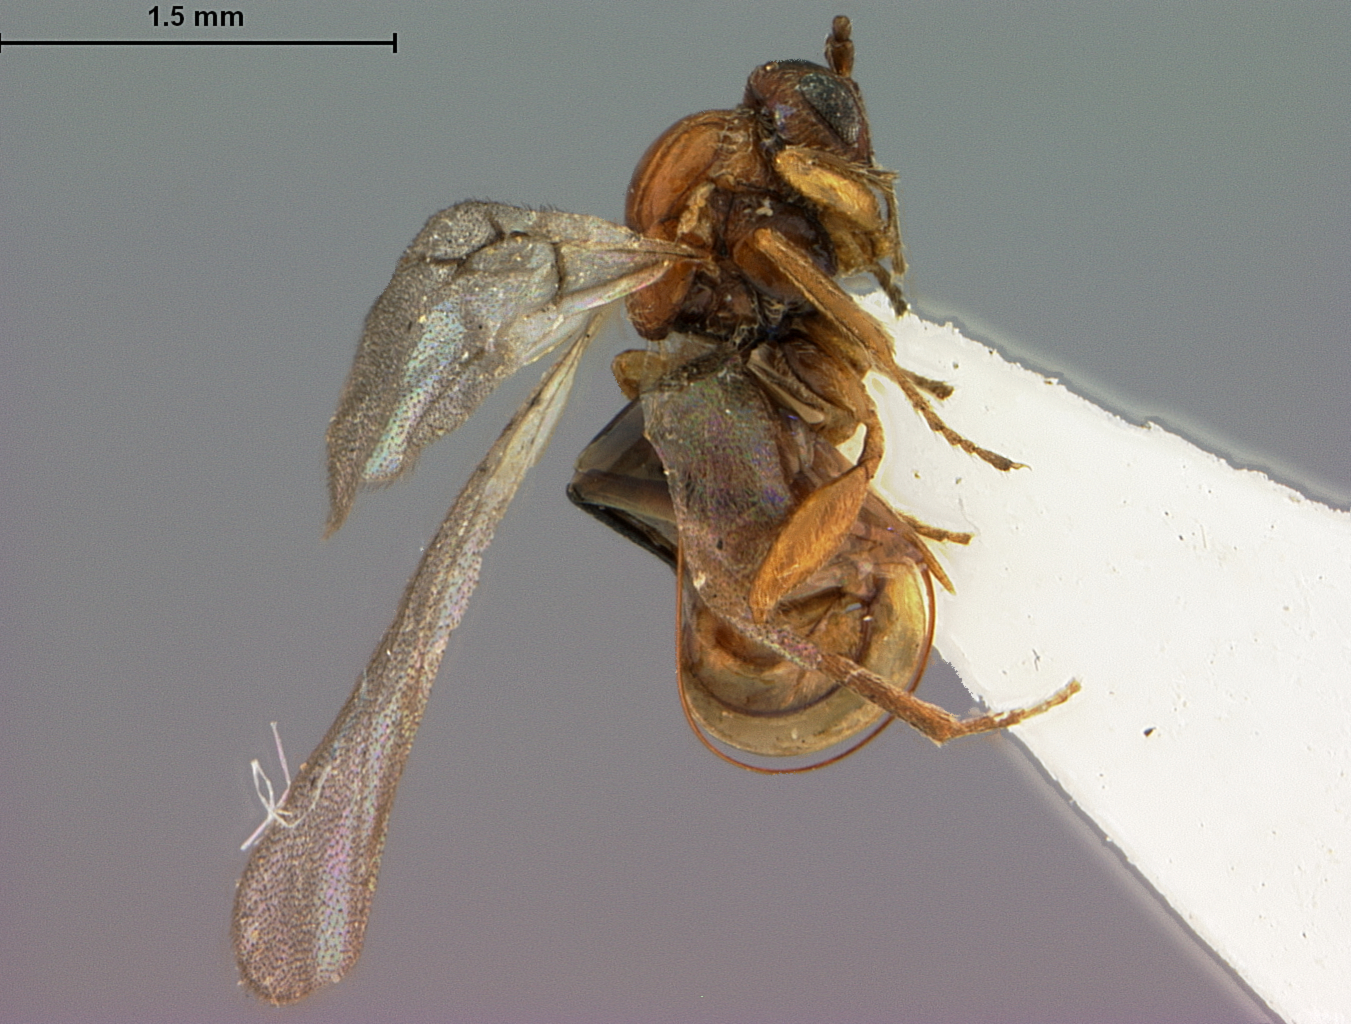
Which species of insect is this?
Dryocosmus grumatus
